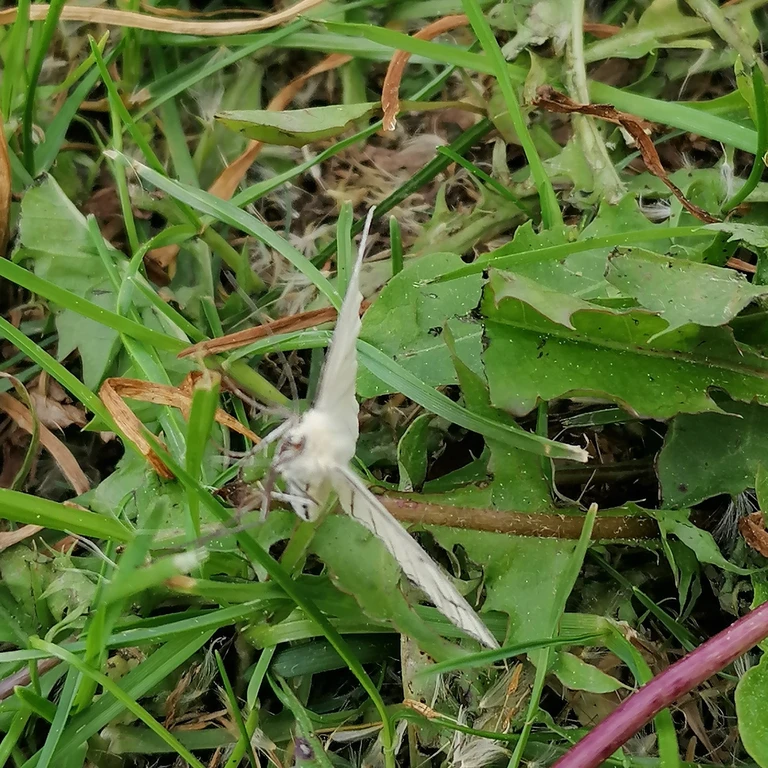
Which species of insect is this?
Siona lineata
